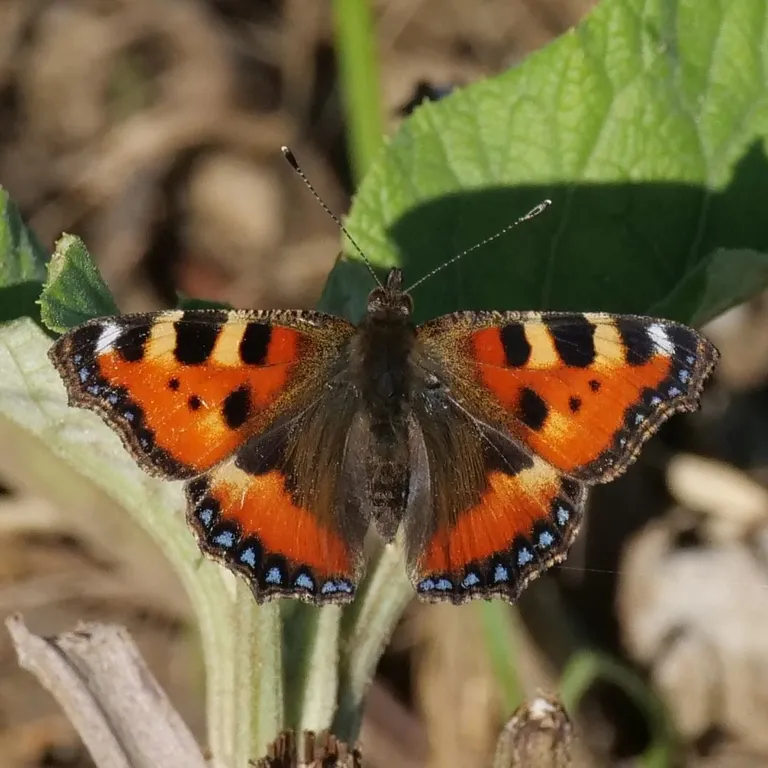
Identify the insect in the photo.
Aglais urticae
